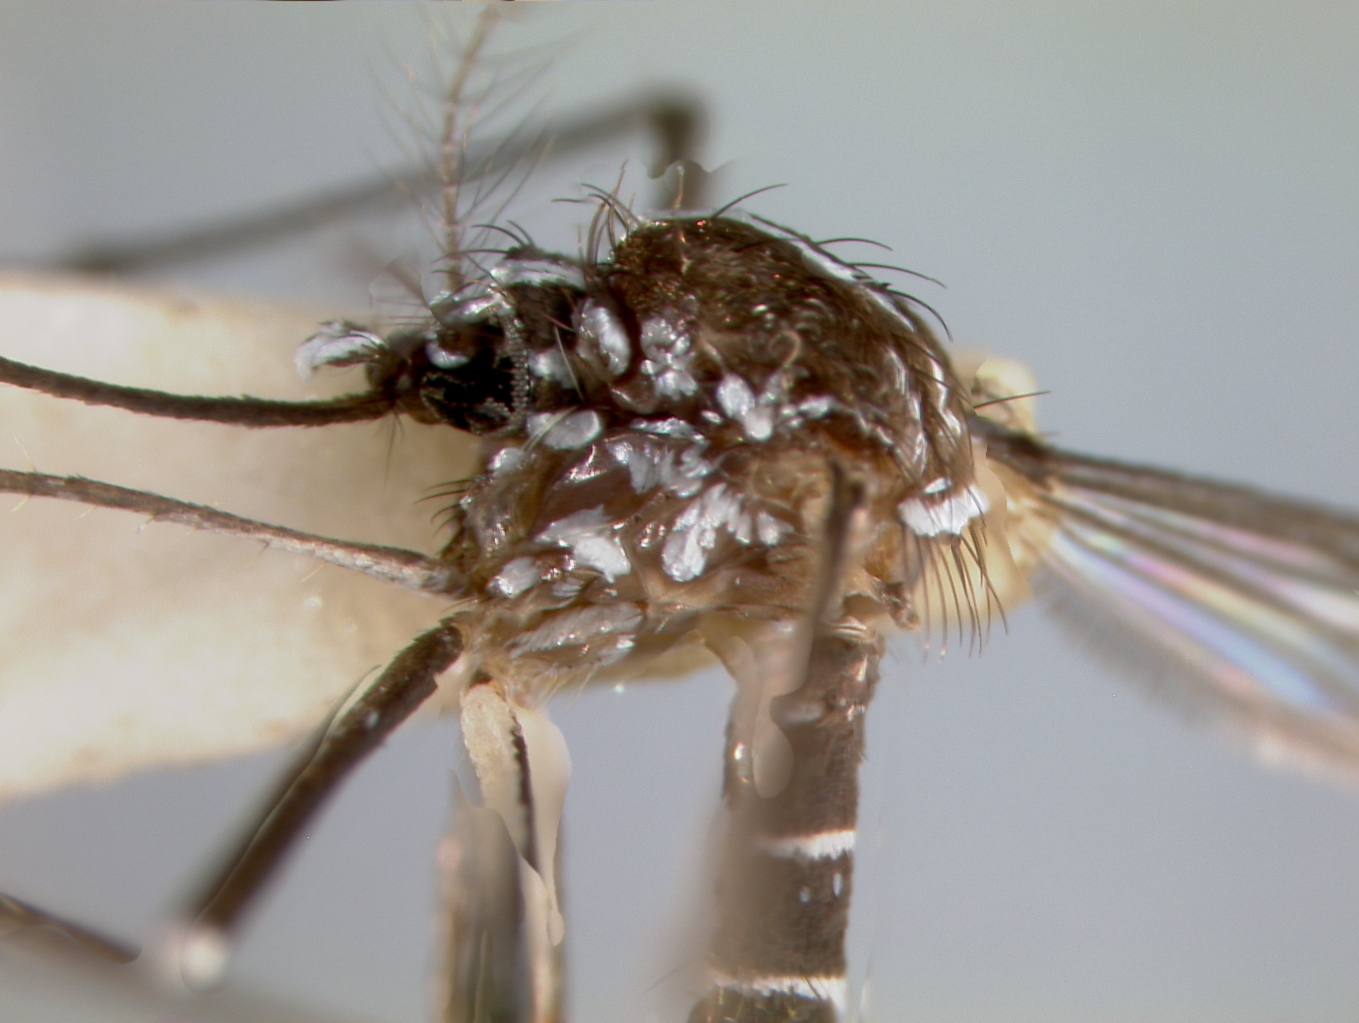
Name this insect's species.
Aedes albopictus
